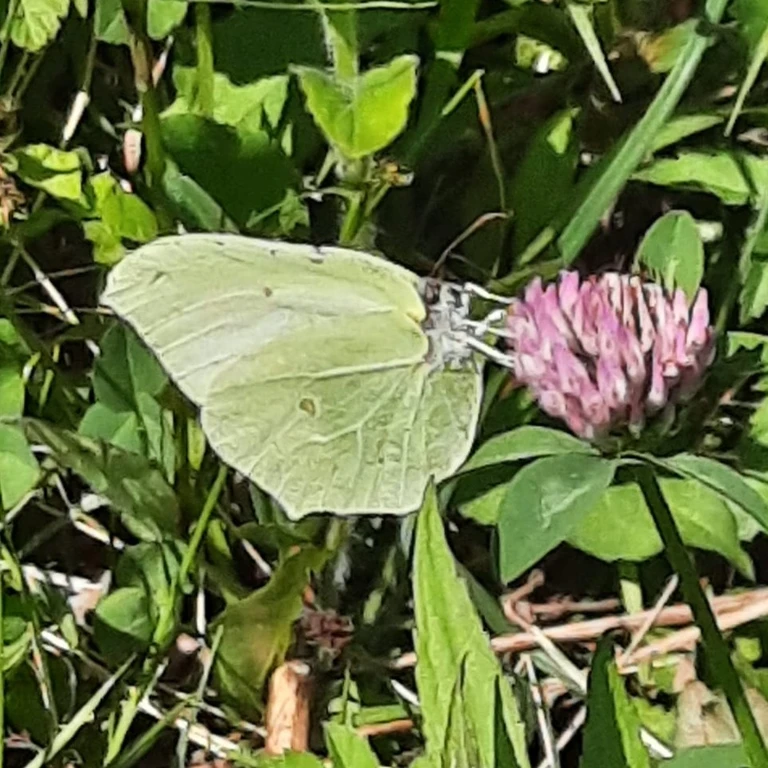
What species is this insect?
Gonepteryx rhamni
